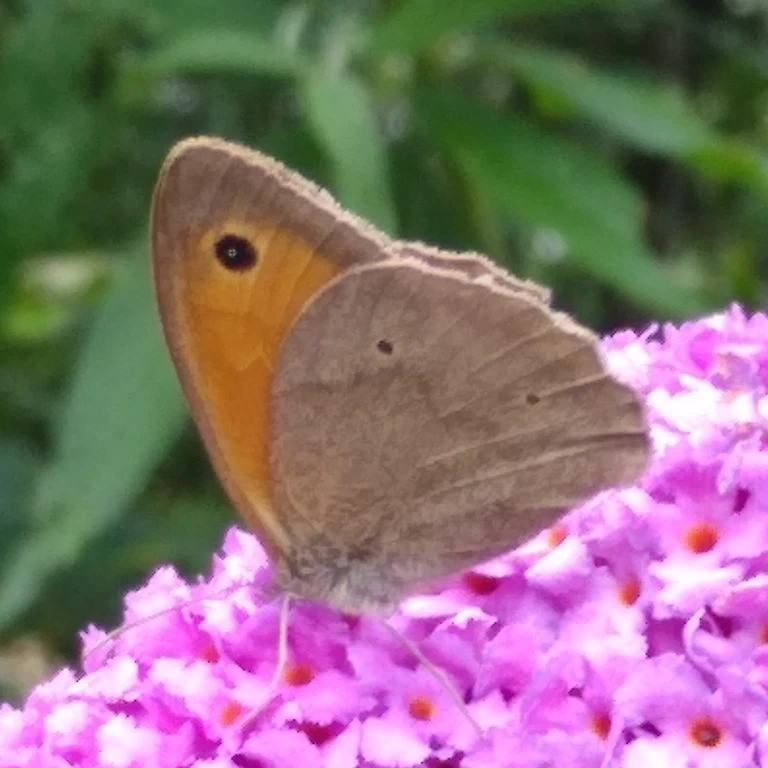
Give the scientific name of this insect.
Maniola jurtina
